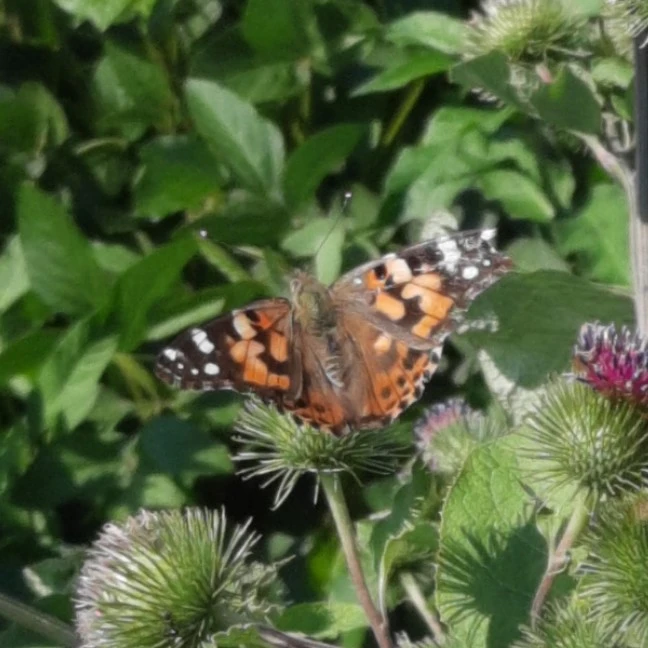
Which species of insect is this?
Vanessa cardui
